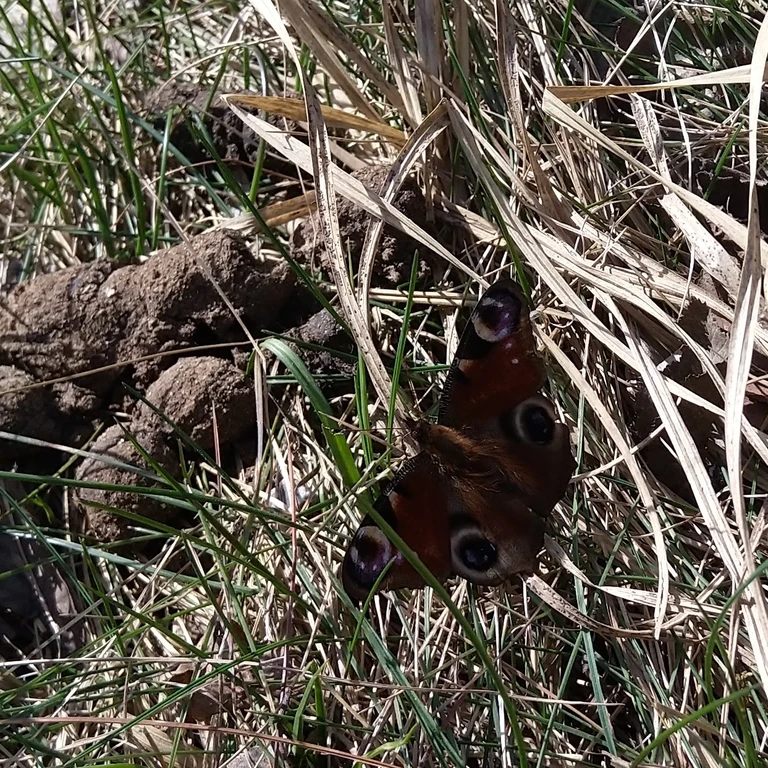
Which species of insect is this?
Aglais io
